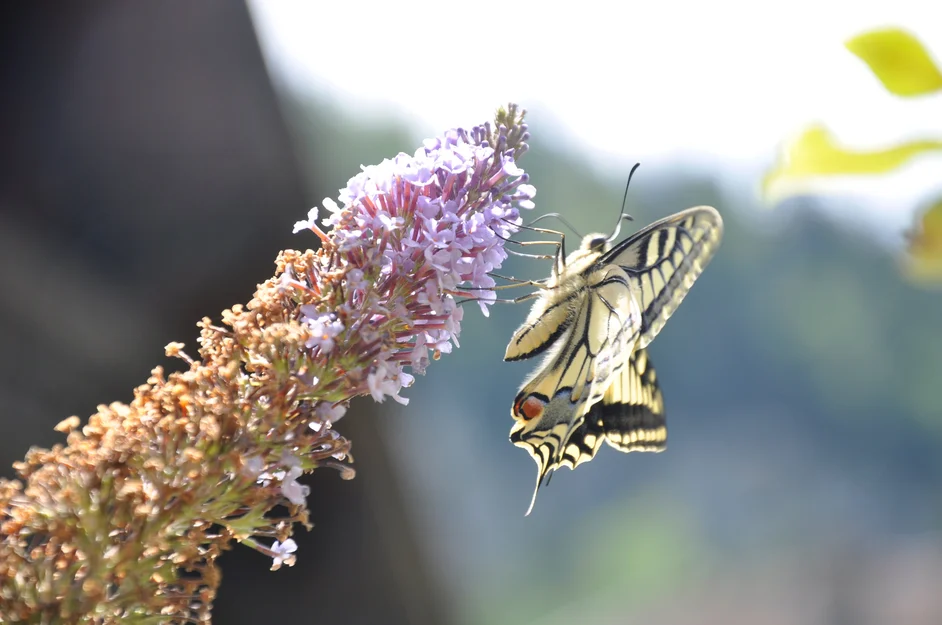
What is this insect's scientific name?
Papilio machaon
